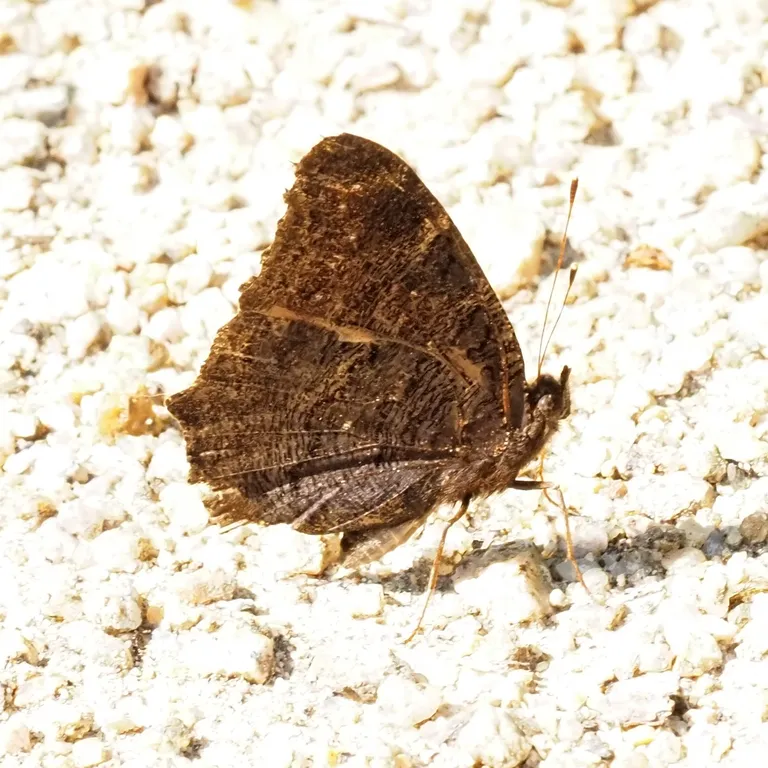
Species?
Aglais io
